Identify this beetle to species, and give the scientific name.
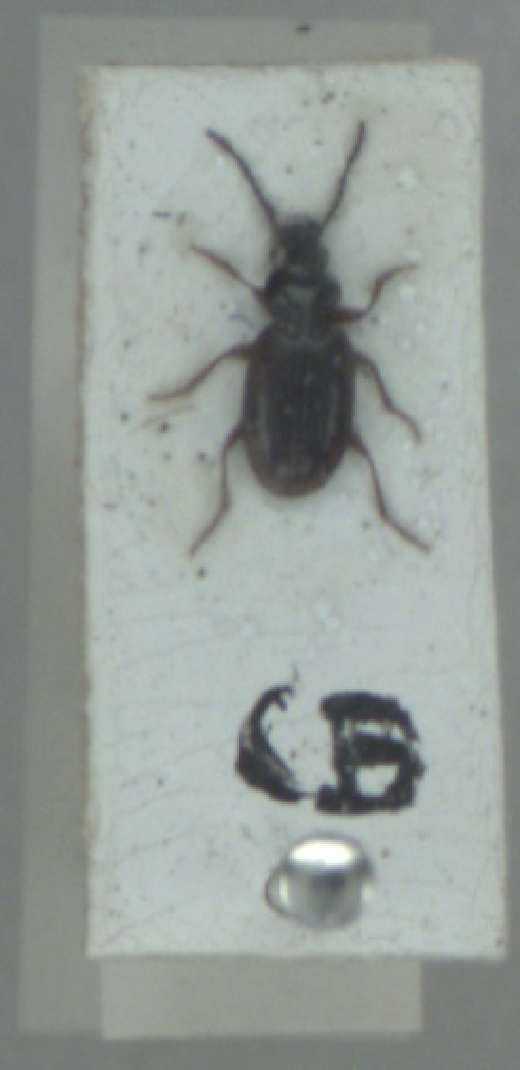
Bembidion lunulatum
